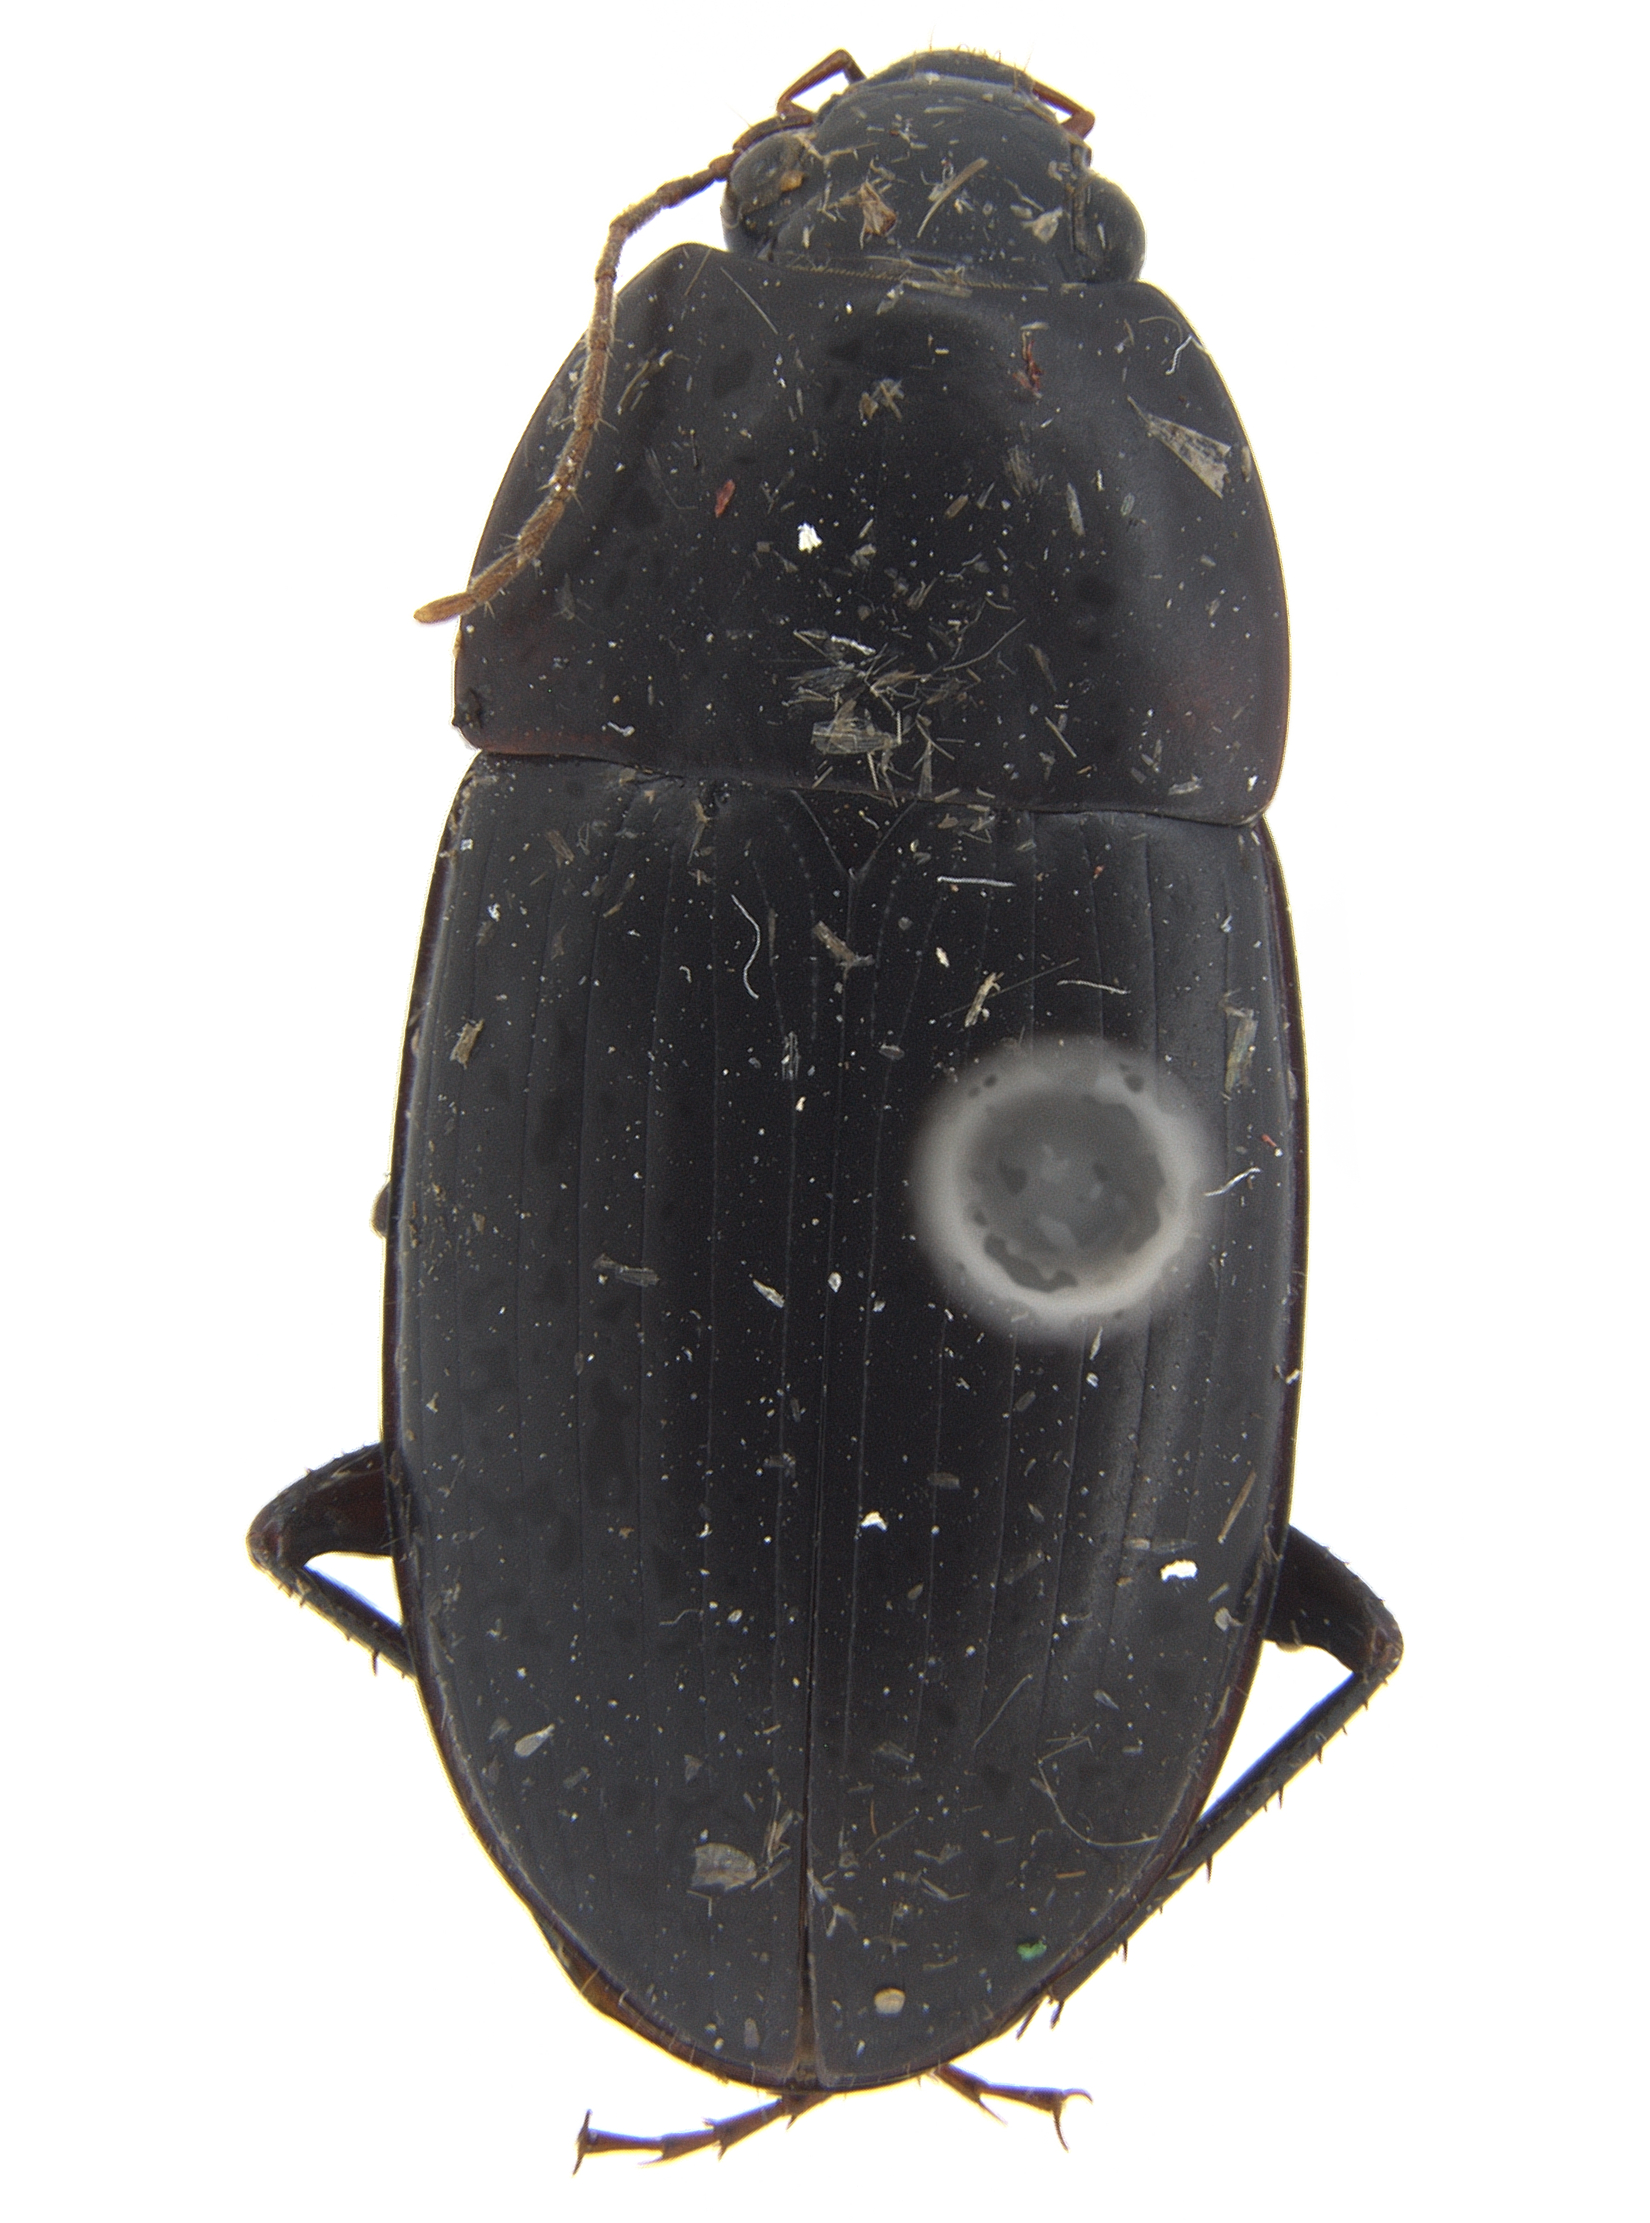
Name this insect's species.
Oodes oblongus
